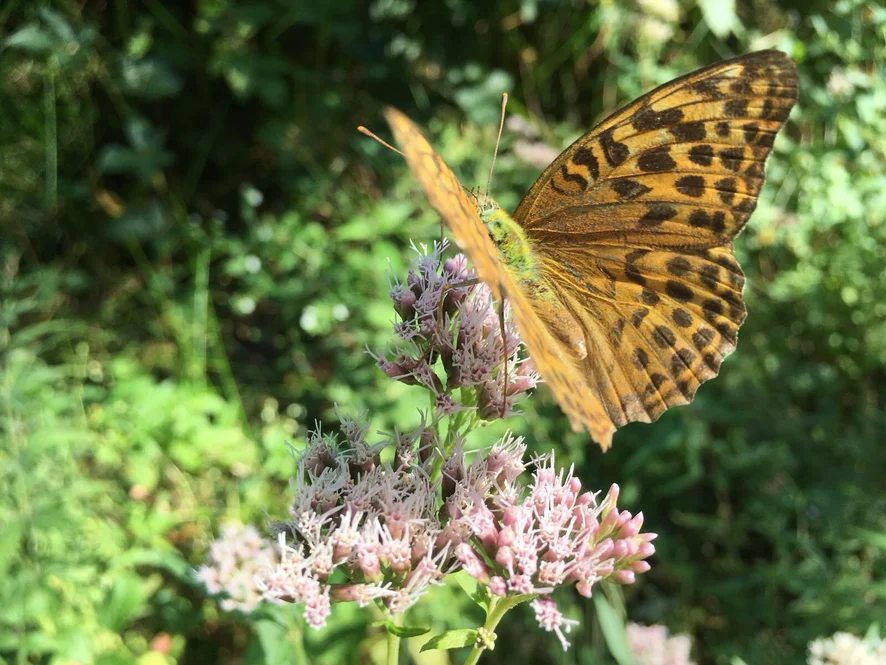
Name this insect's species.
Argynnis paphia
